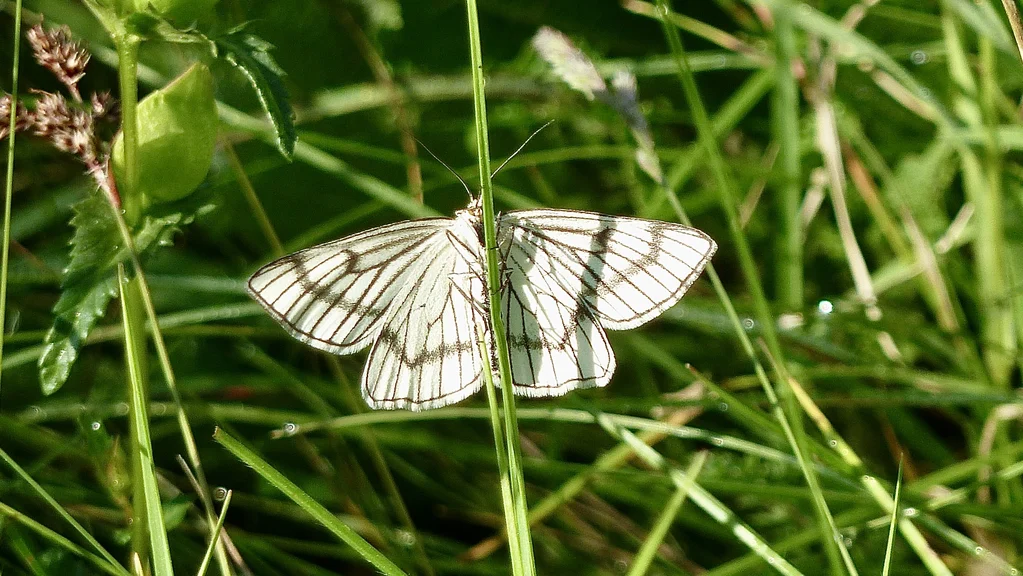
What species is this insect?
Siona lineata
